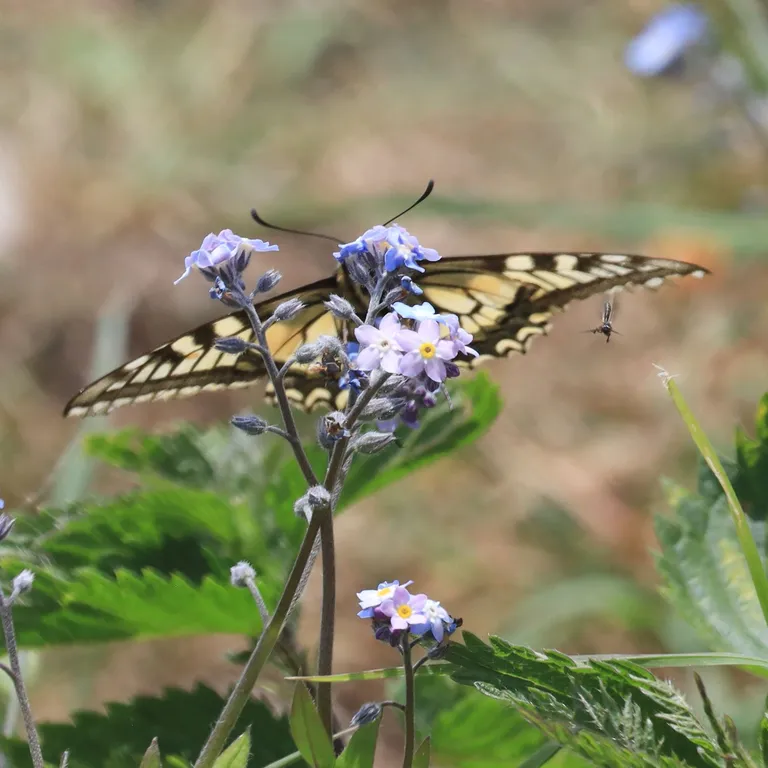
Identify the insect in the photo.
Papilio machaon
